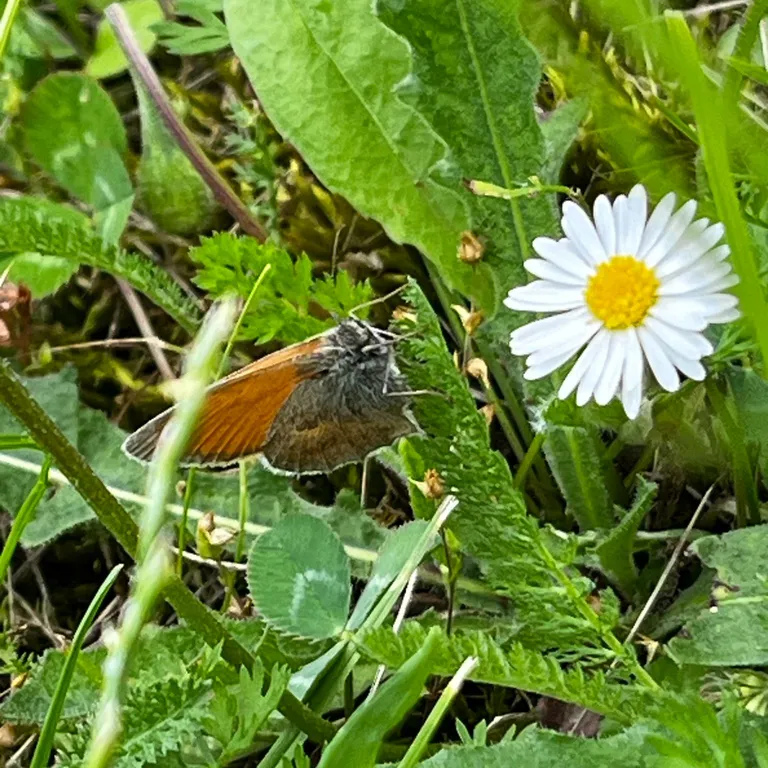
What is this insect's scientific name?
Coenonympha pamphilus
